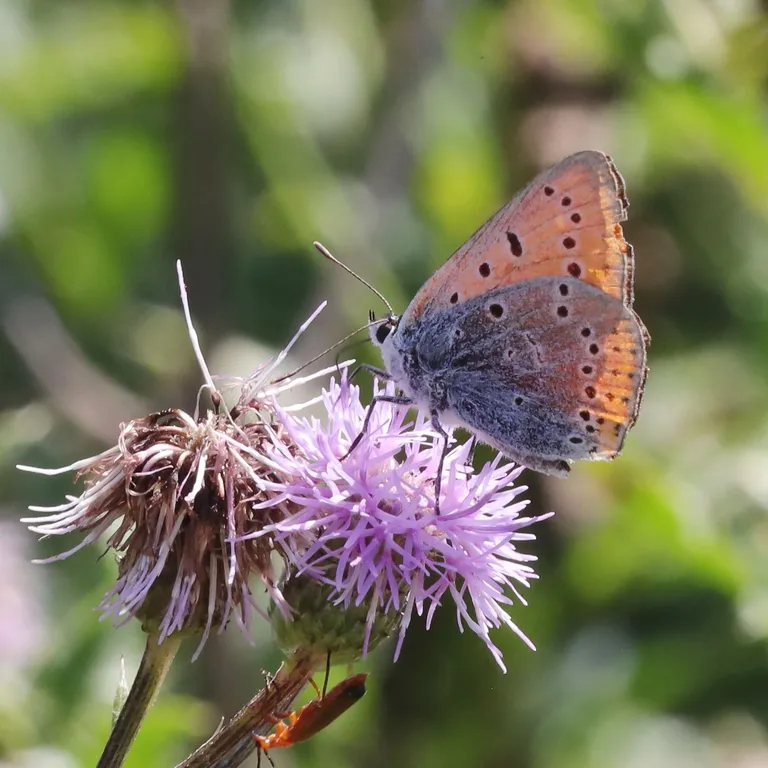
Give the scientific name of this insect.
Lycaena dispar
